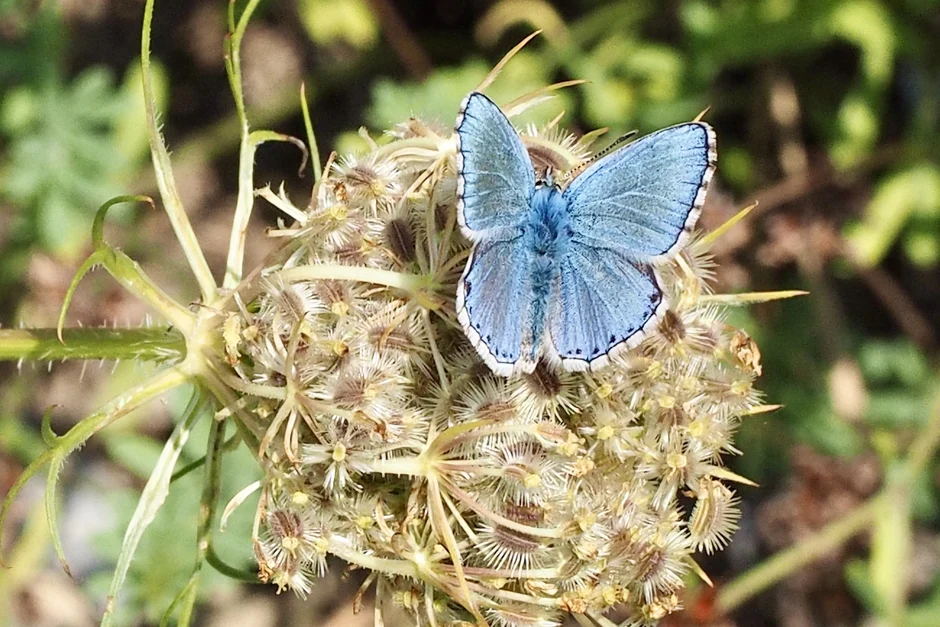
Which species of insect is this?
Lysandra bellargus
